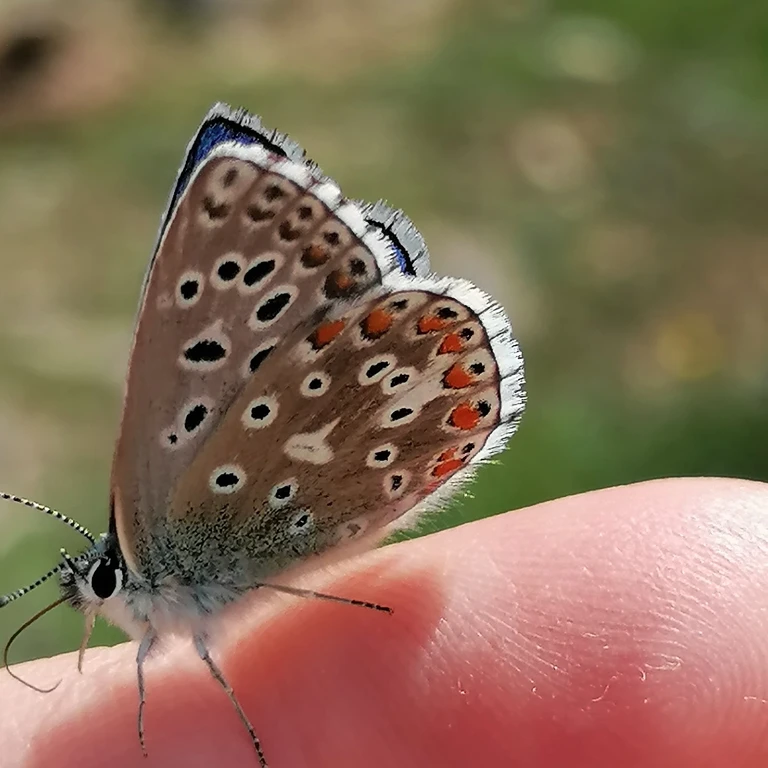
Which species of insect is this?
Lysandra bellargus
